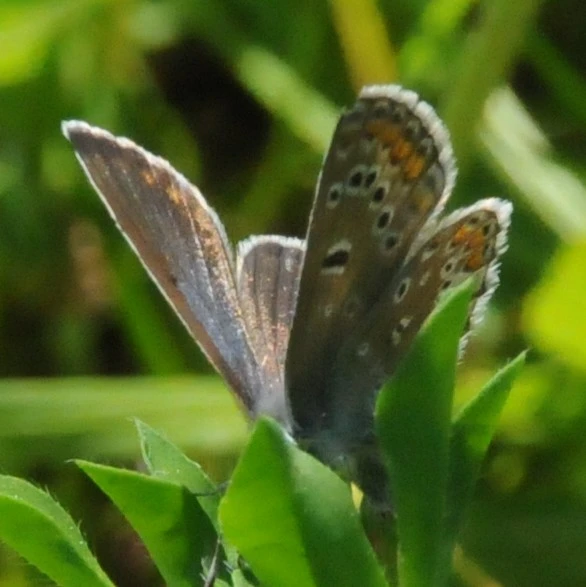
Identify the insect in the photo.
Polyommatus icarus
